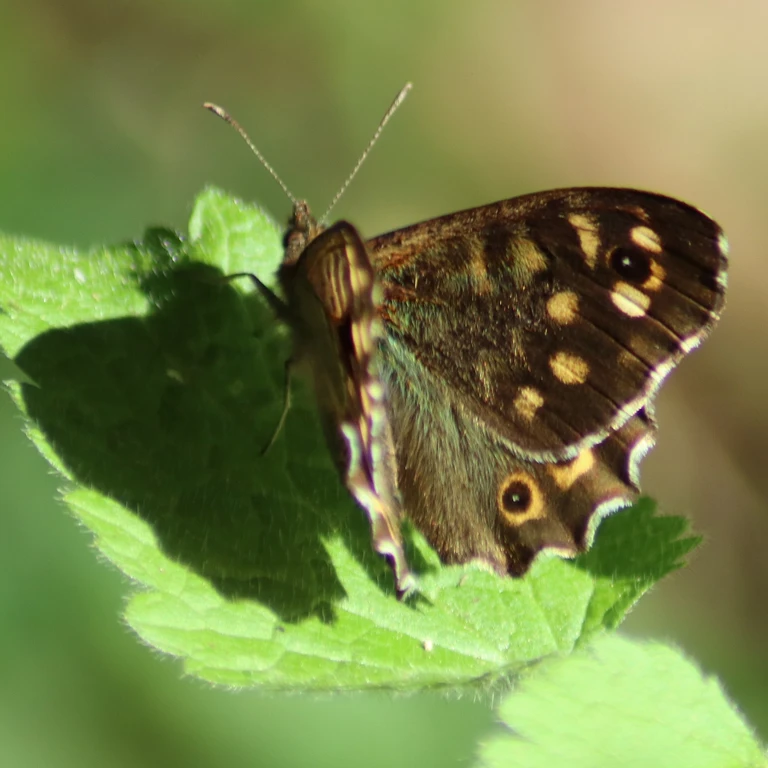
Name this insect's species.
Pararge aegeria
